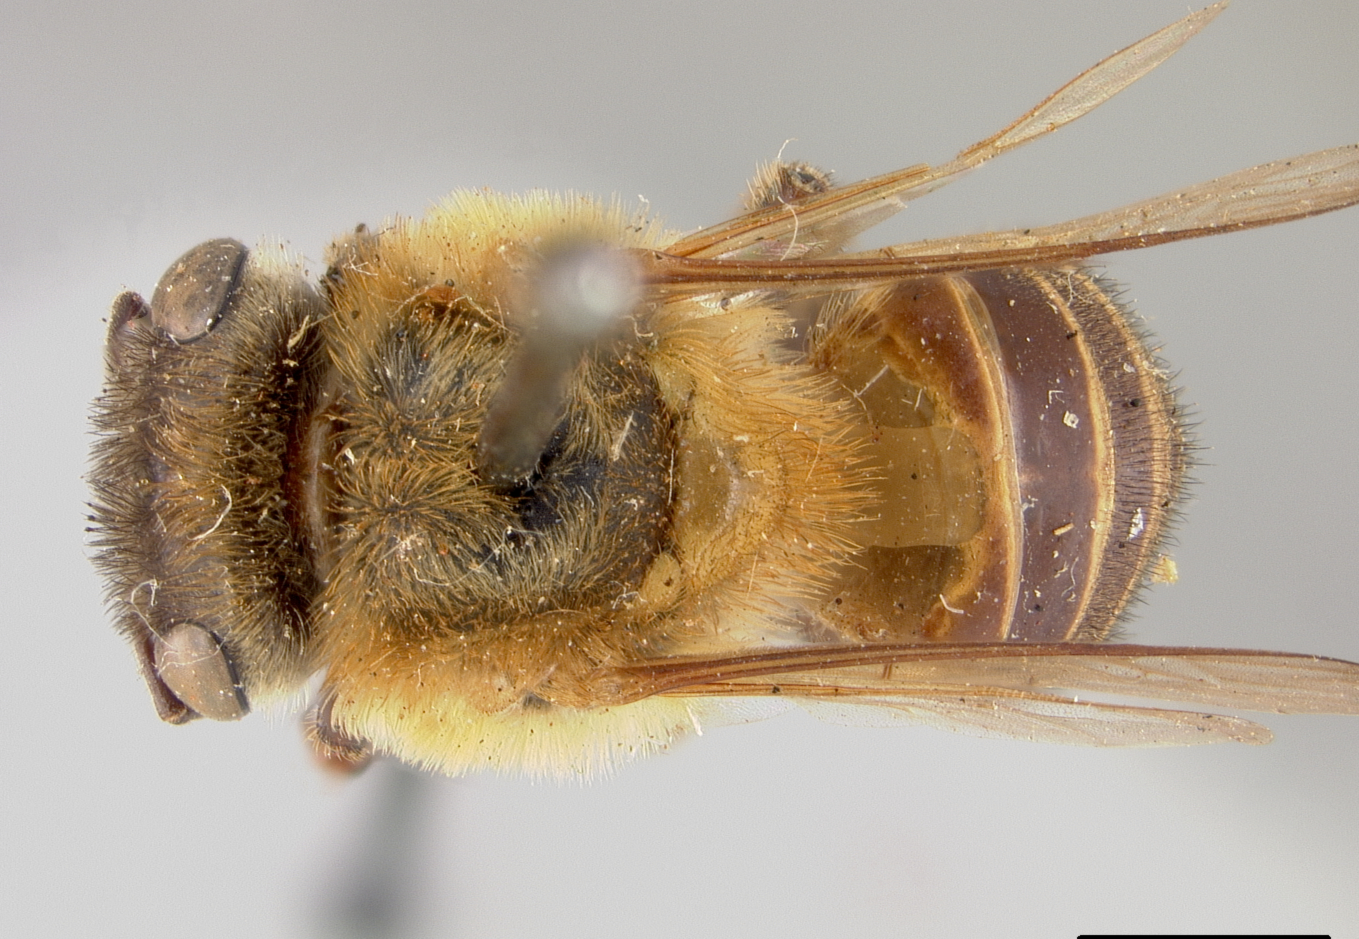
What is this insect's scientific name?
Melipona fasciata
